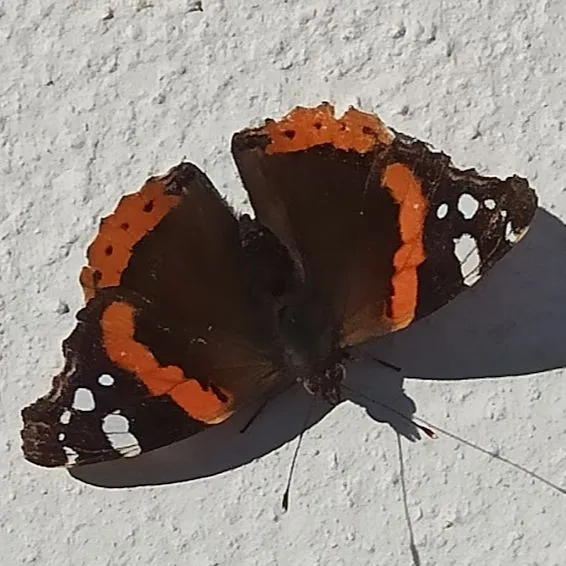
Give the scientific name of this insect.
Vanessa atalanta
